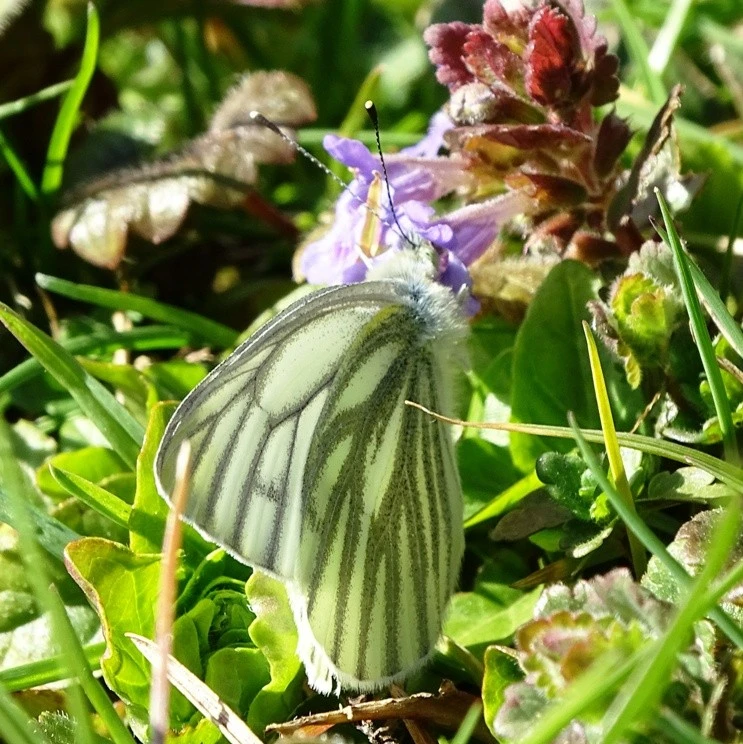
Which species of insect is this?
Pieris napi
